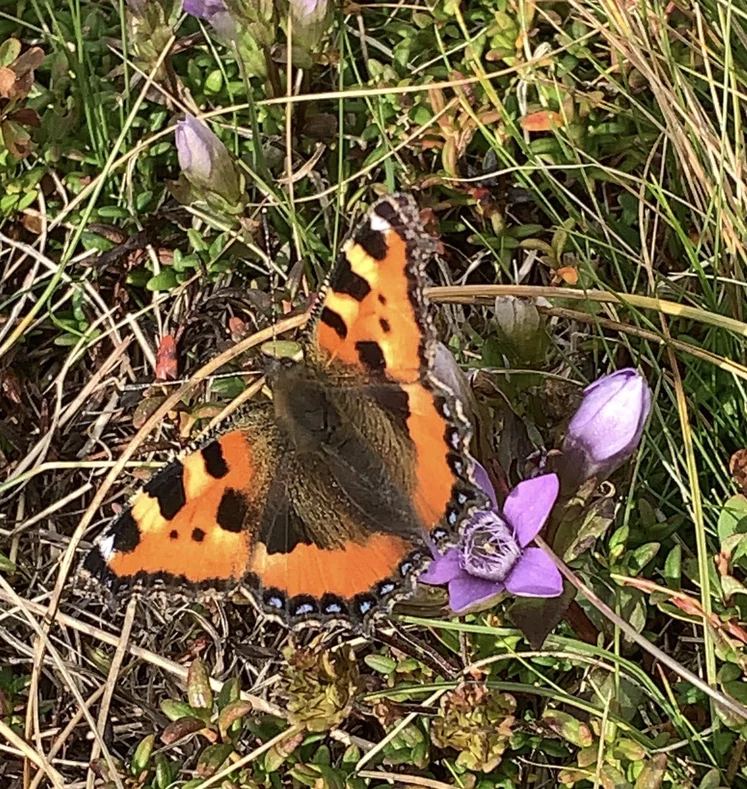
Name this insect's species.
Aglais urticae
